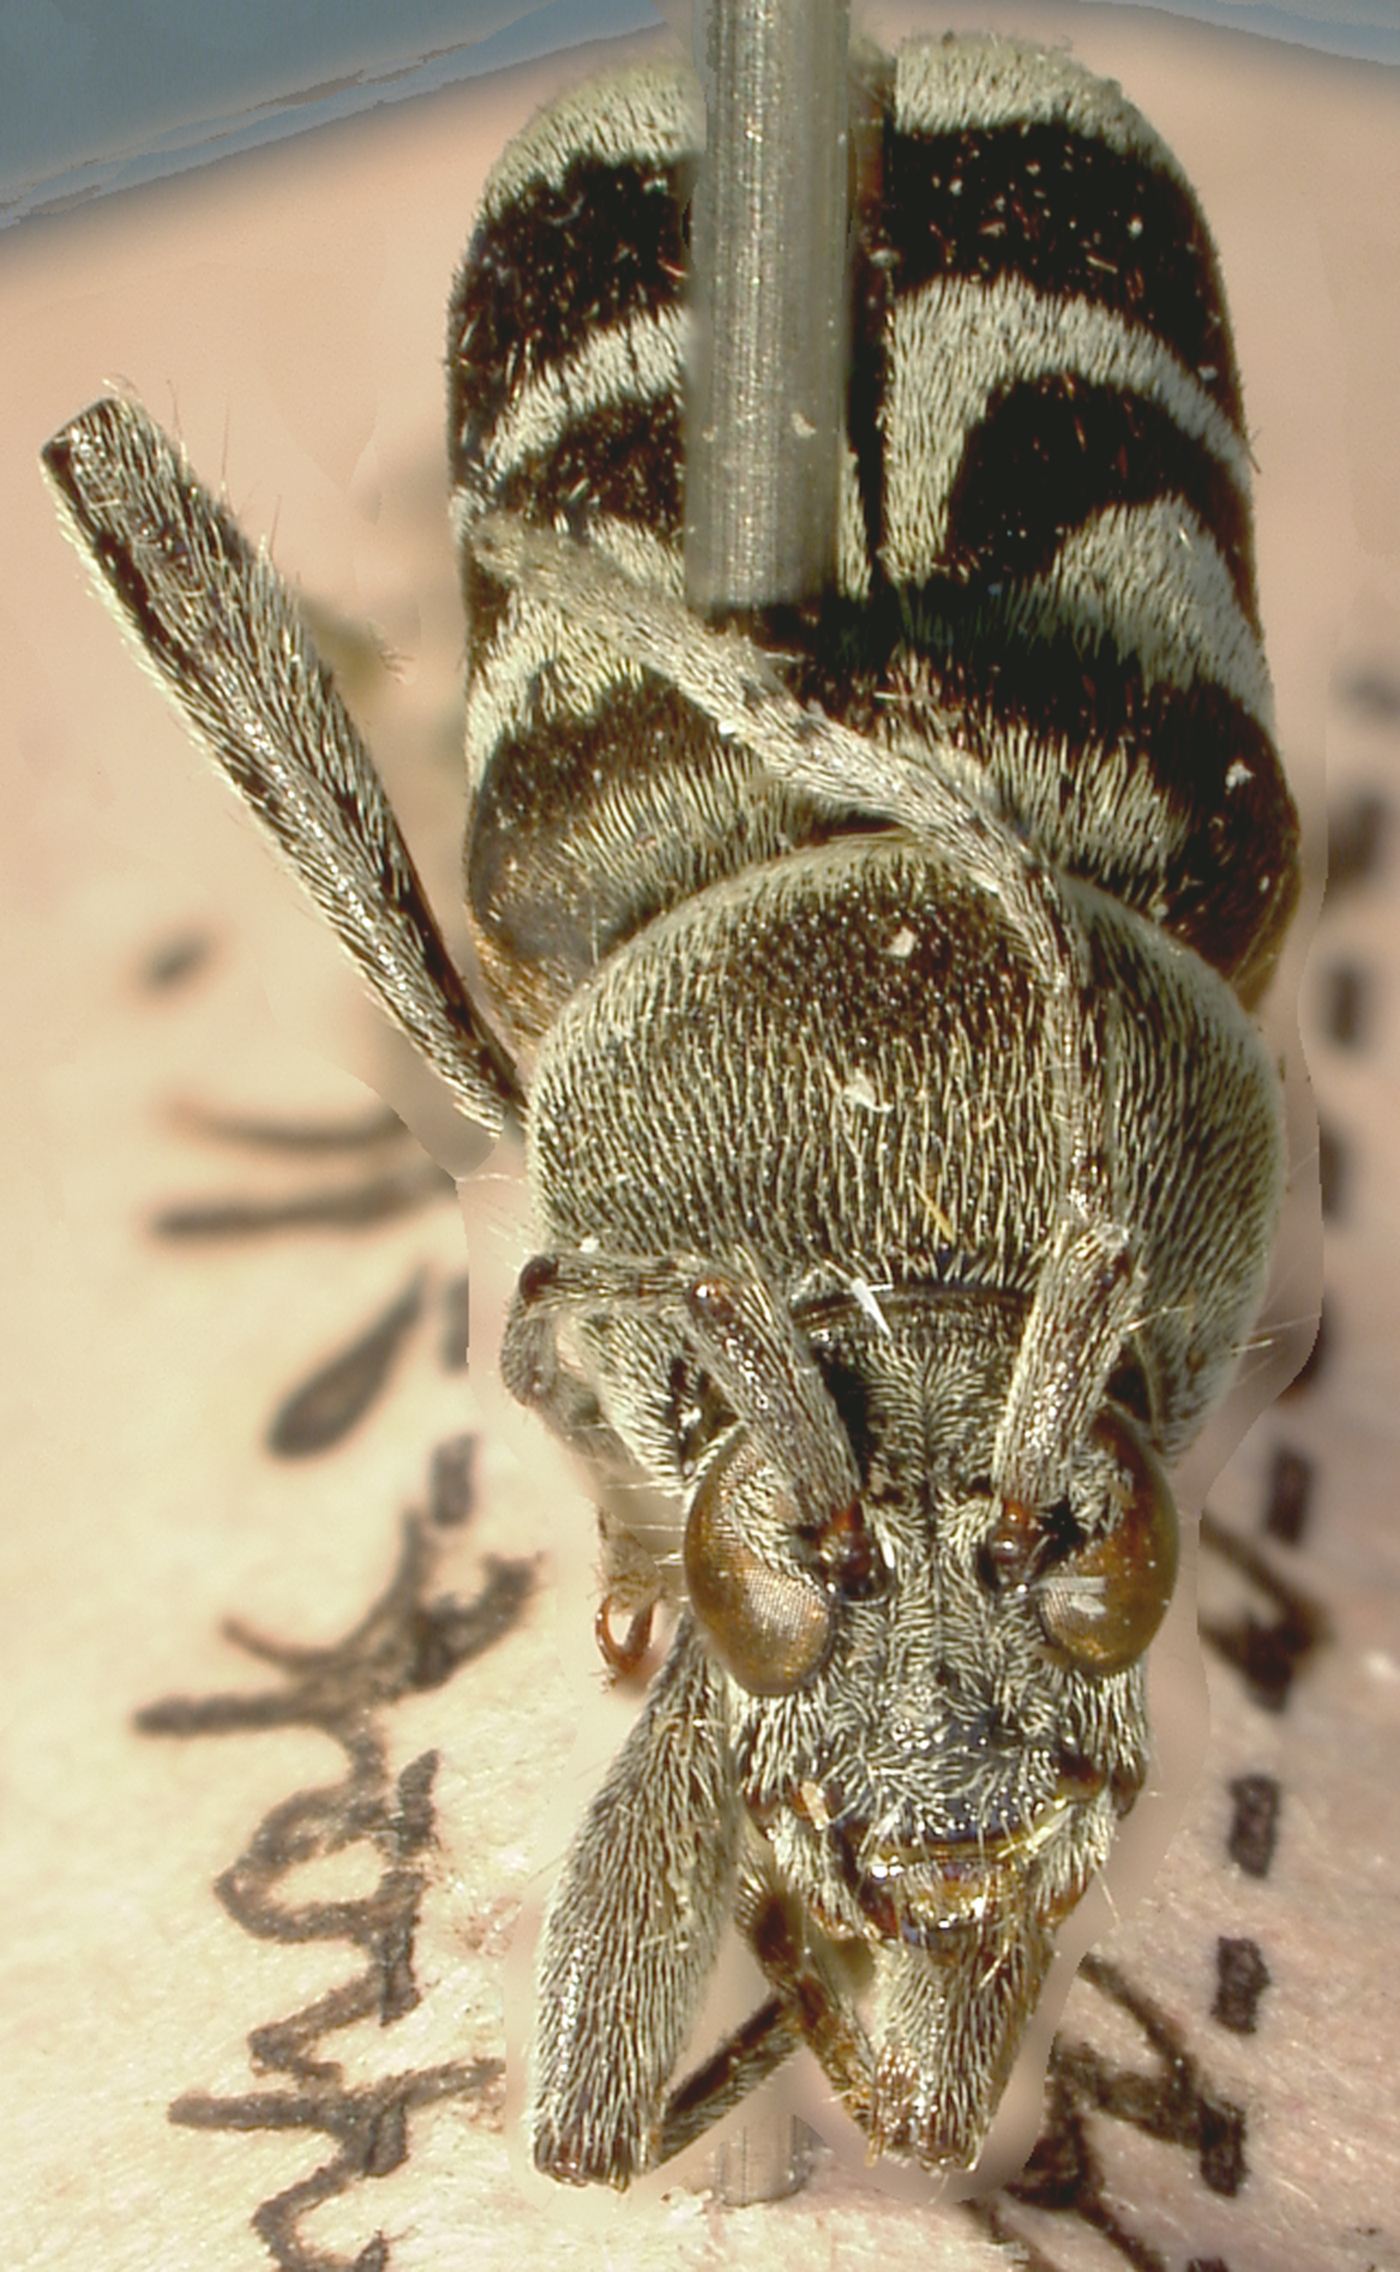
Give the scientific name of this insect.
Chlorophorus borneensis
